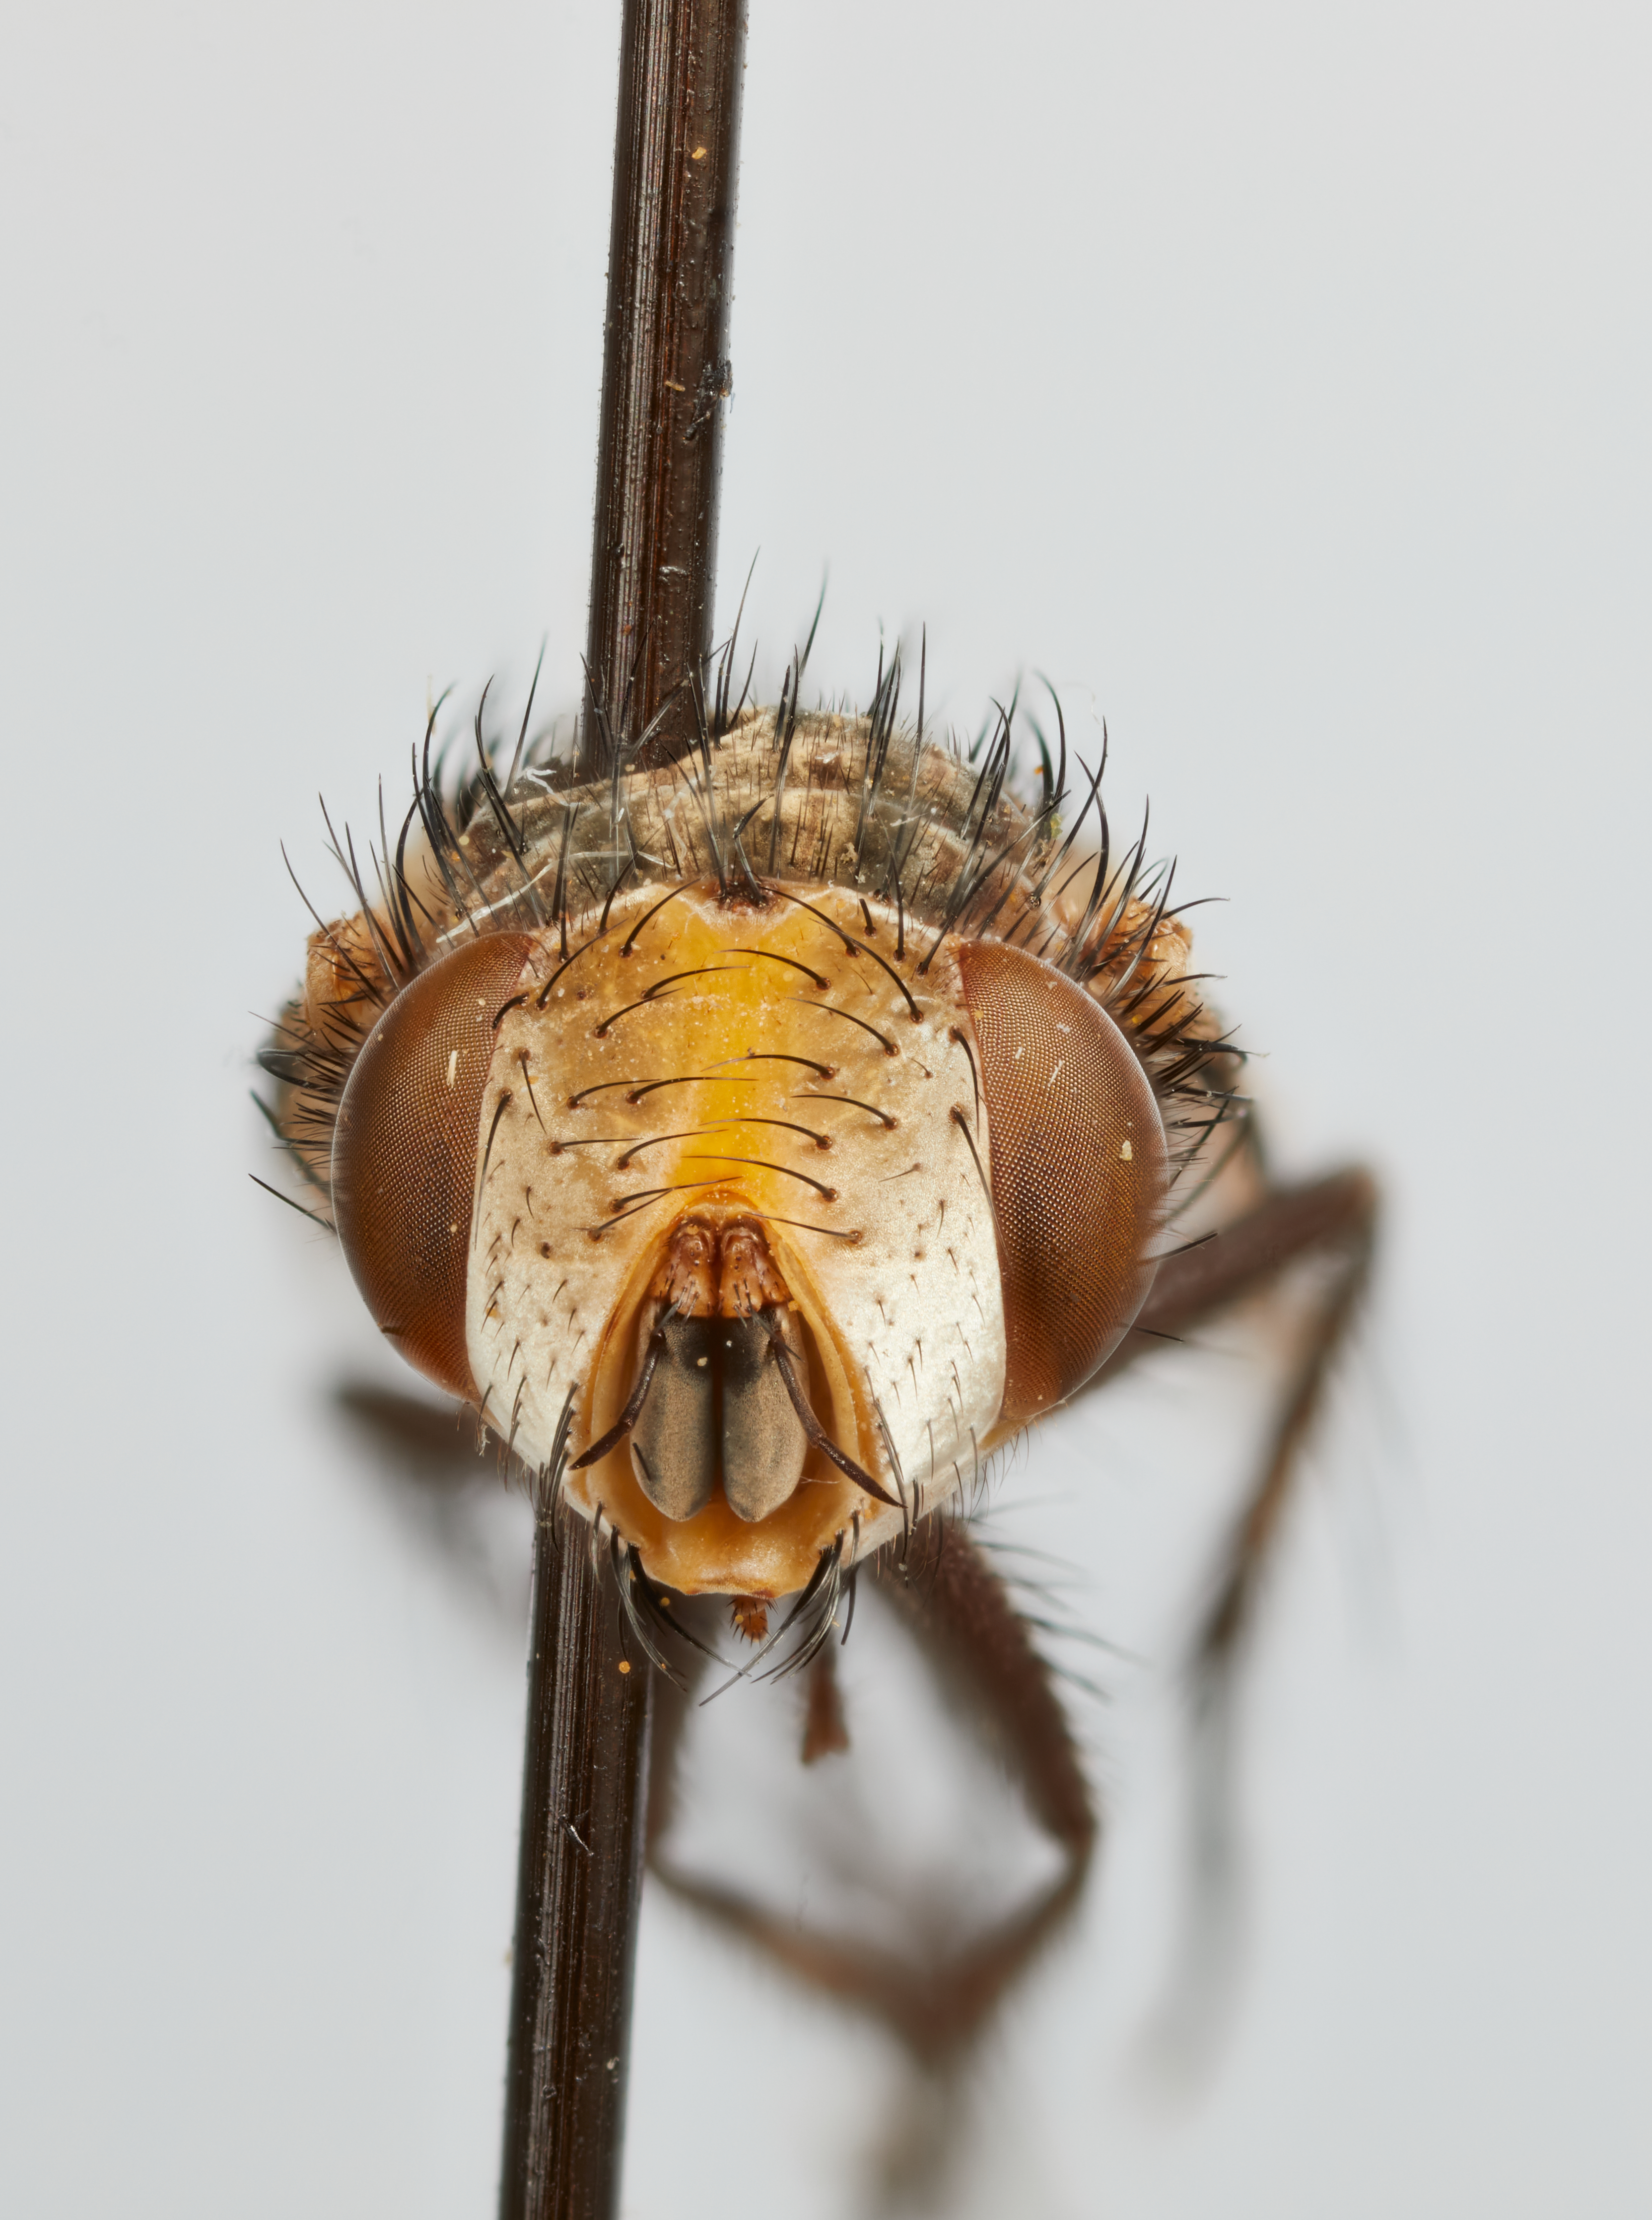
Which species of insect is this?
Salmacia alpina
